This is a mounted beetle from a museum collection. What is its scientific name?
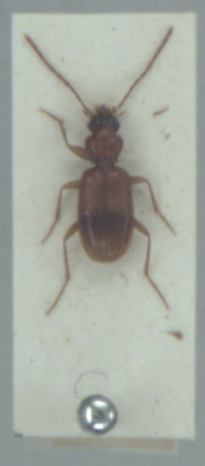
Blemus discus
